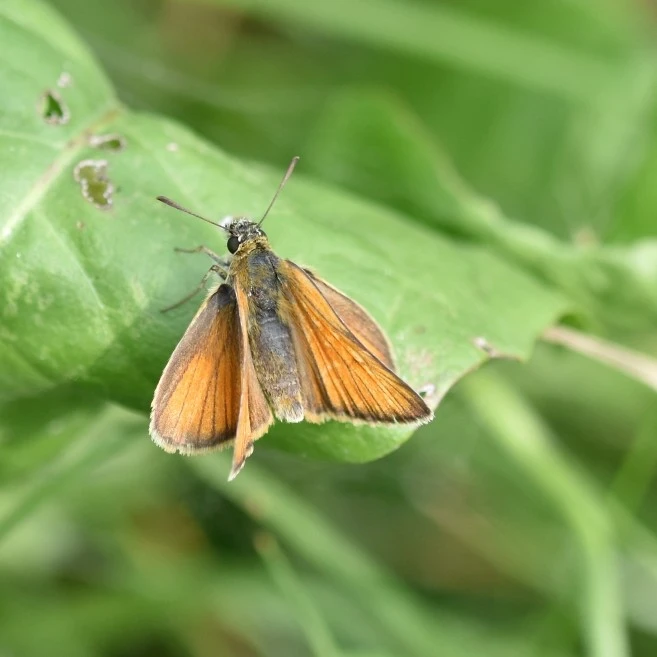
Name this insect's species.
Ochlodes sylvanus (also Ochlodes venata)
